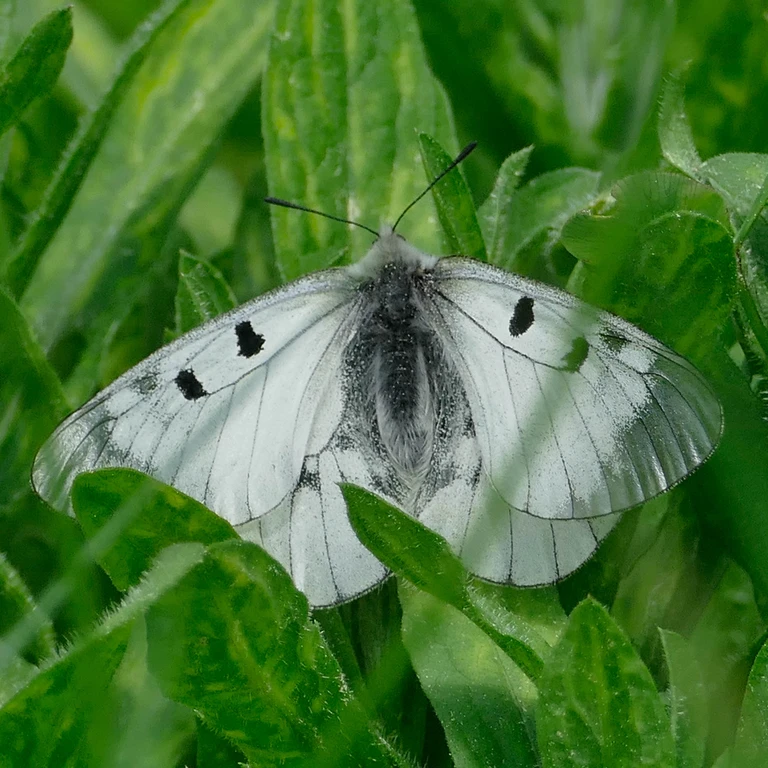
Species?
Parnassius mnemosyne
